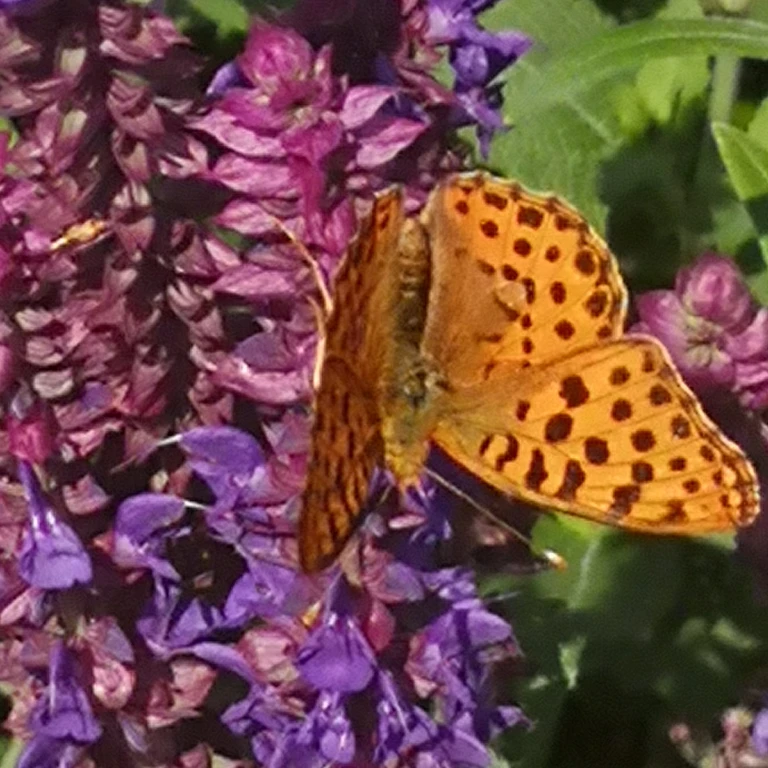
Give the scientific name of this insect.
Issoria lathonia
